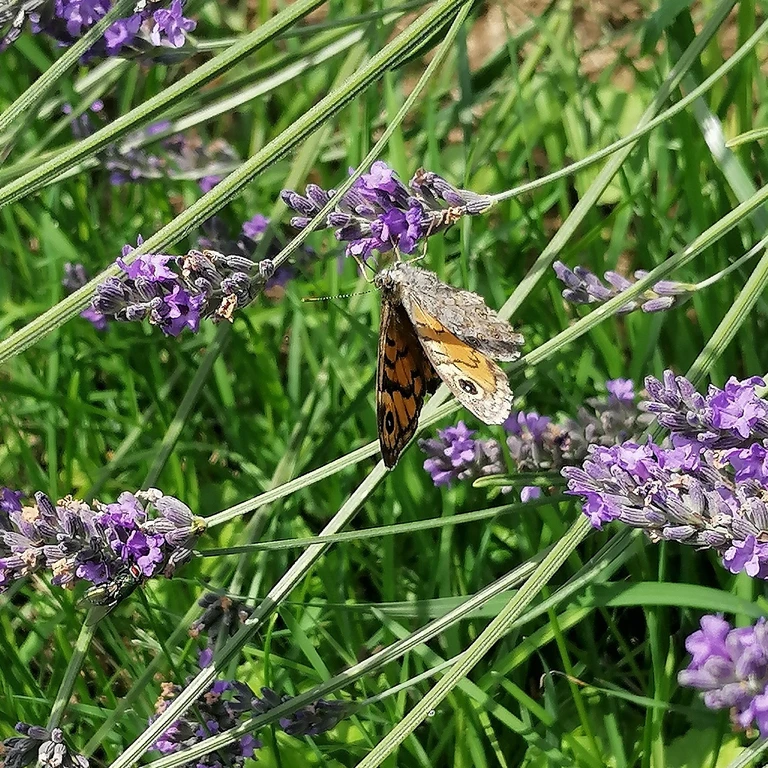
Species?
Lasiommata megera (also Pararge megera)
